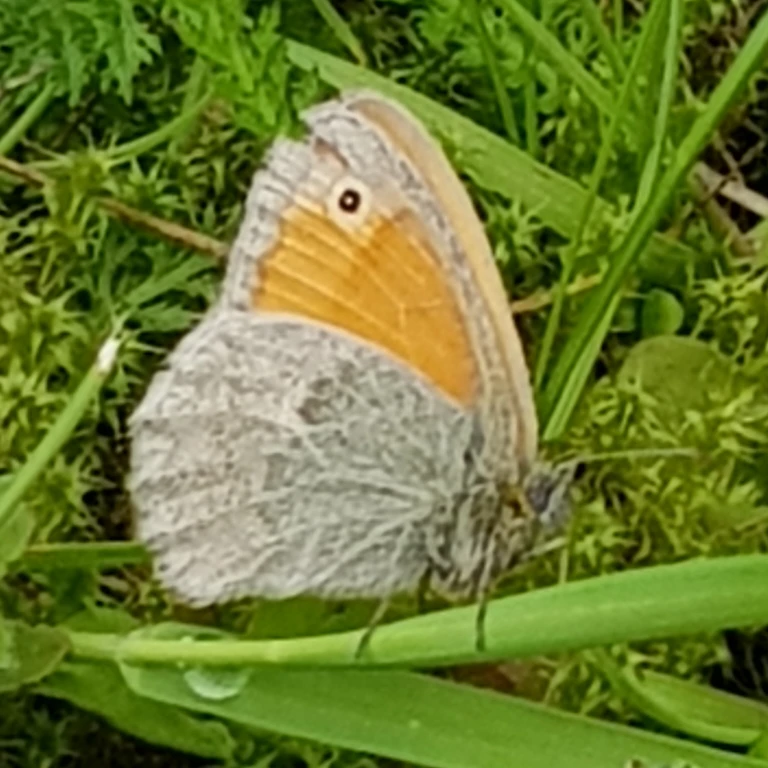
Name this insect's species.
Coenonympha pamphilus
